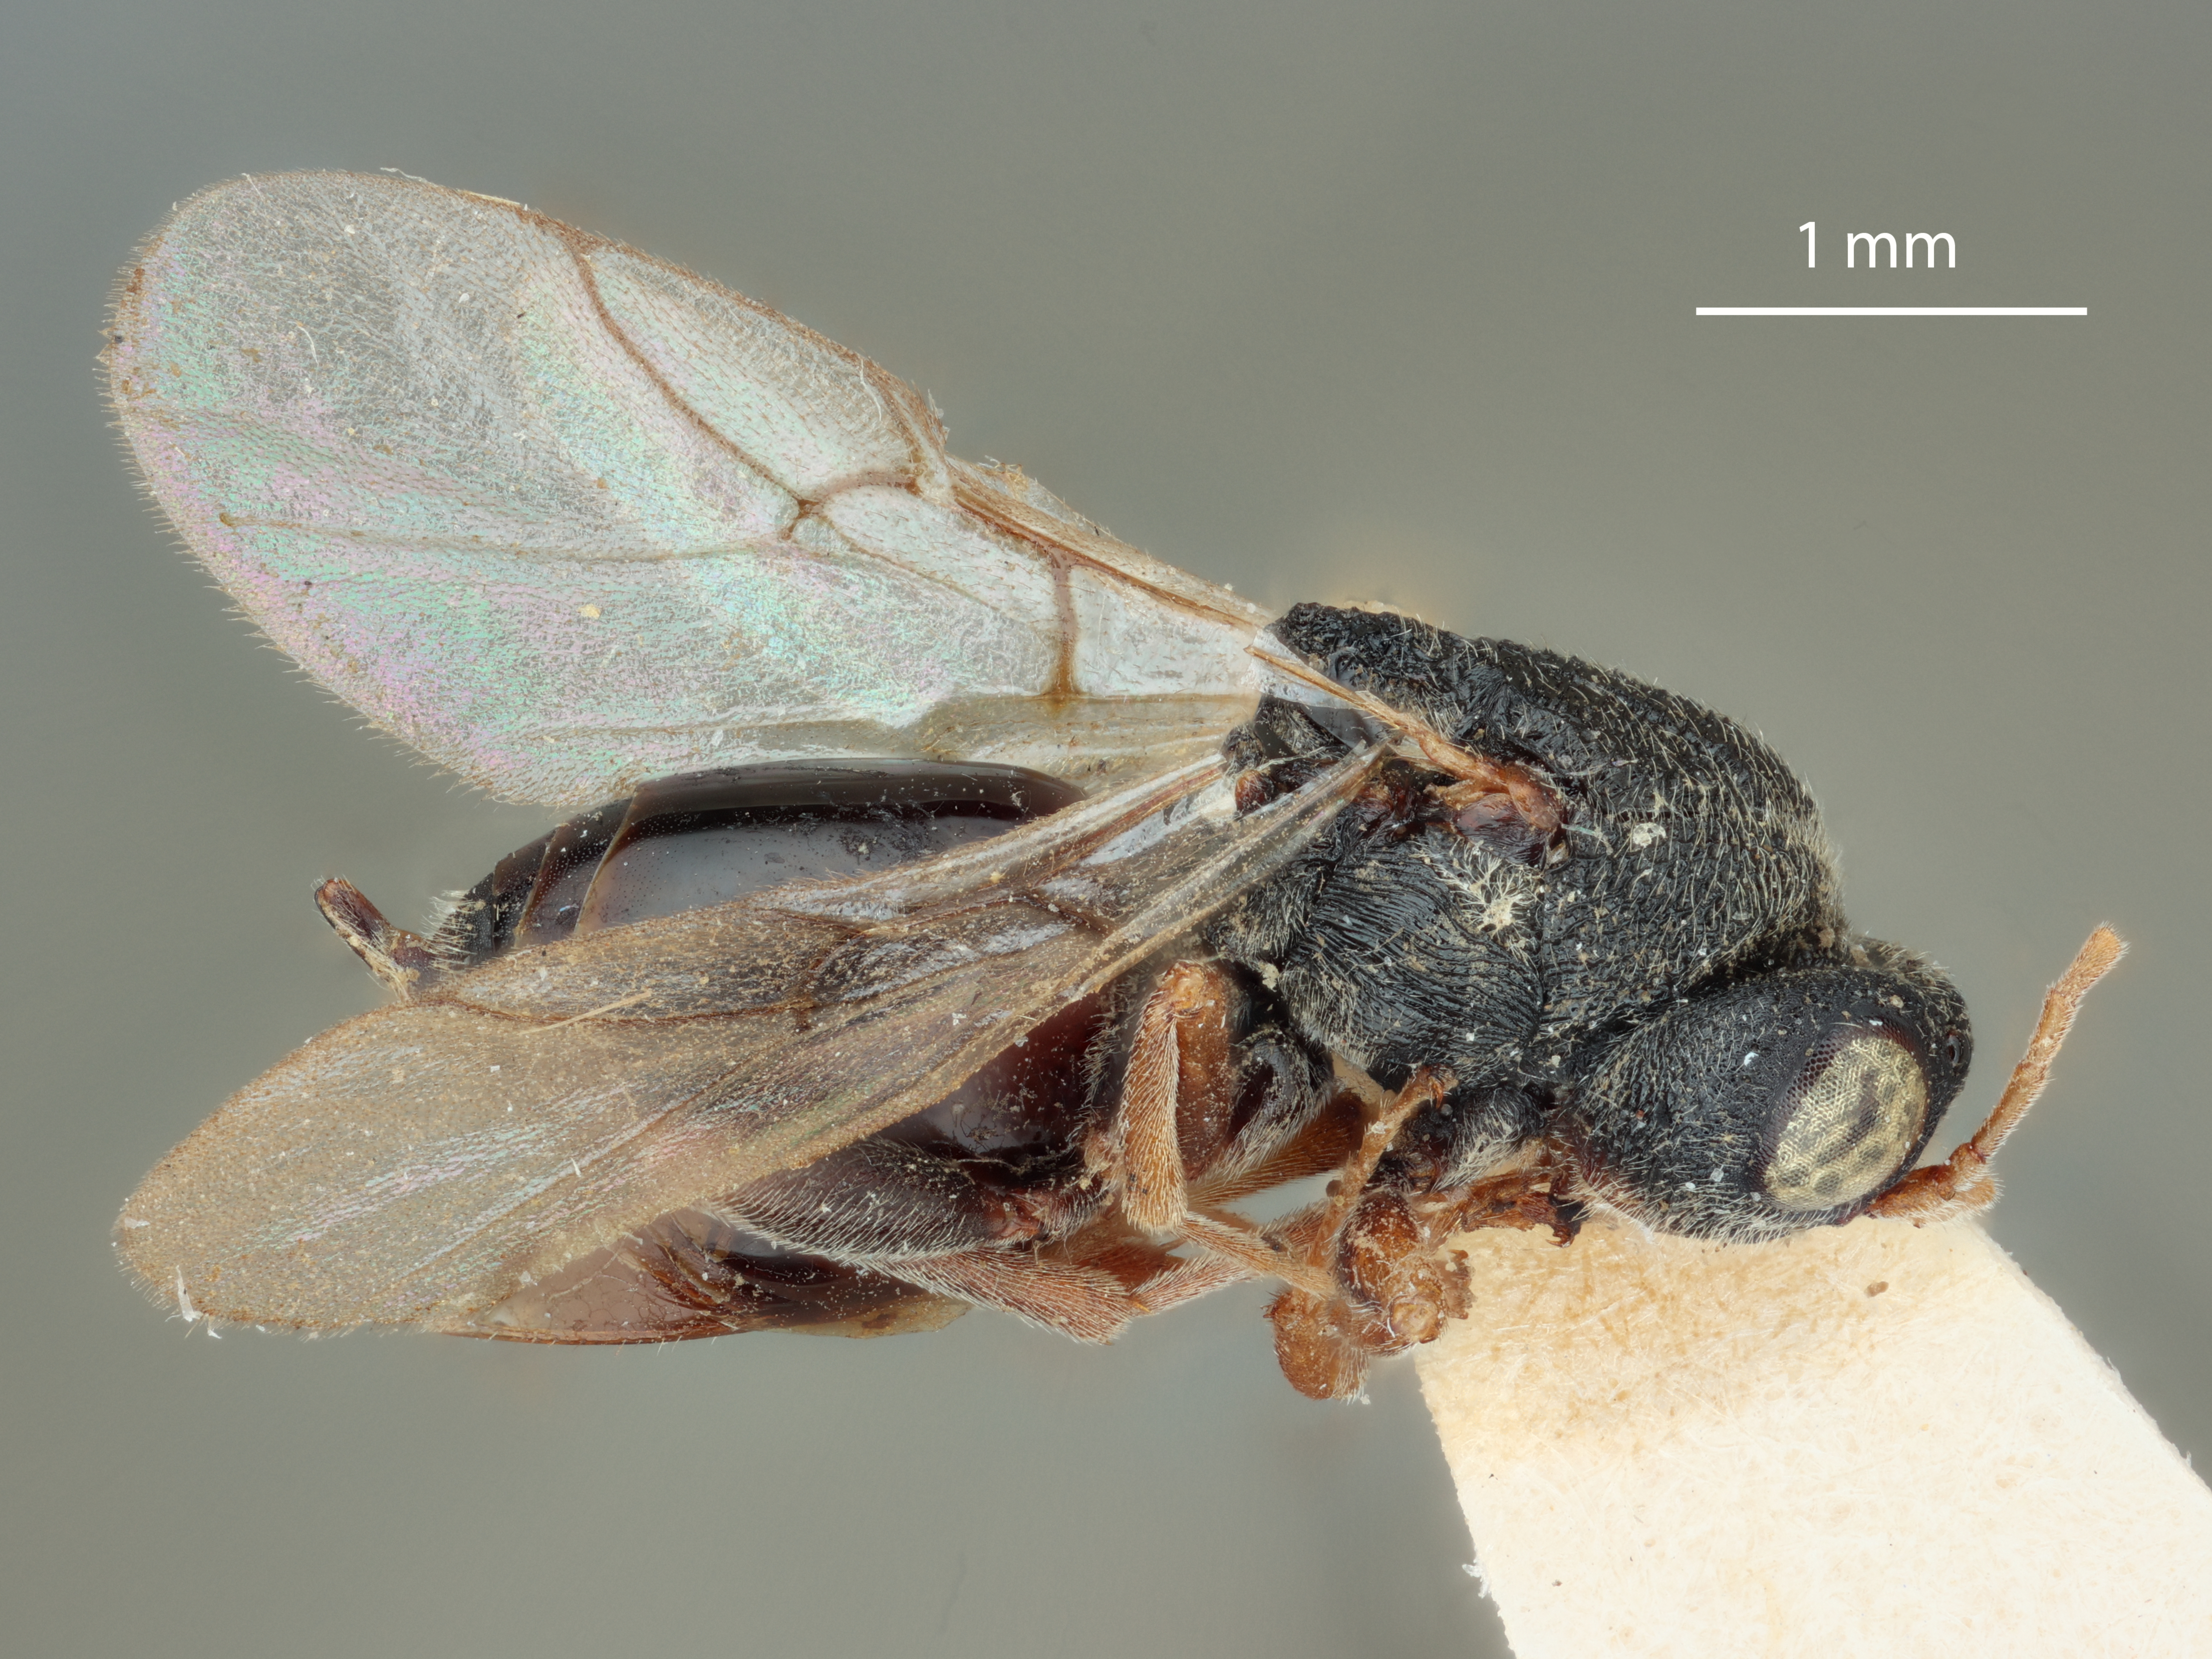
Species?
Synergus atamiensis
